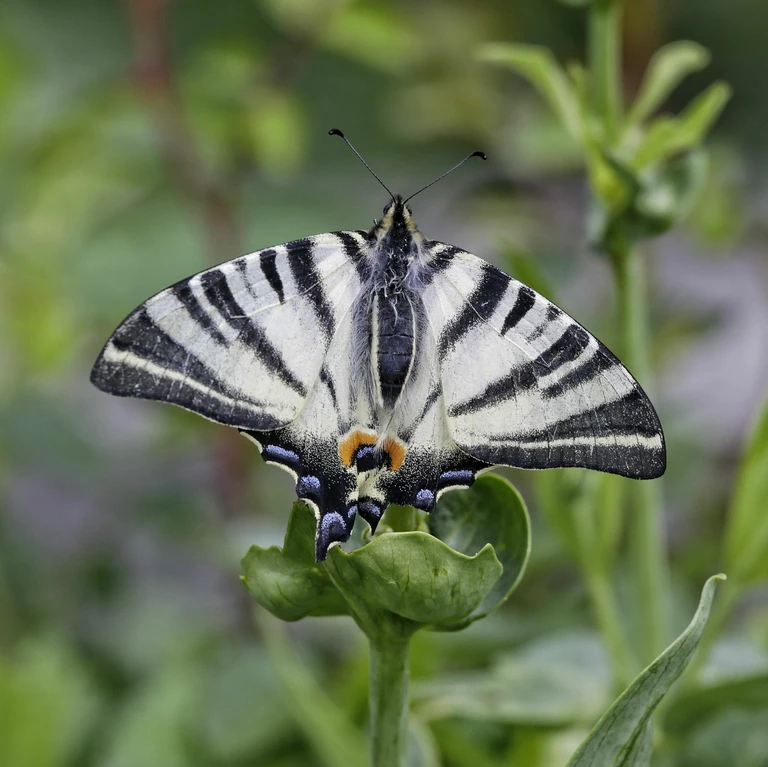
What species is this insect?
Iphiclides podalirius
